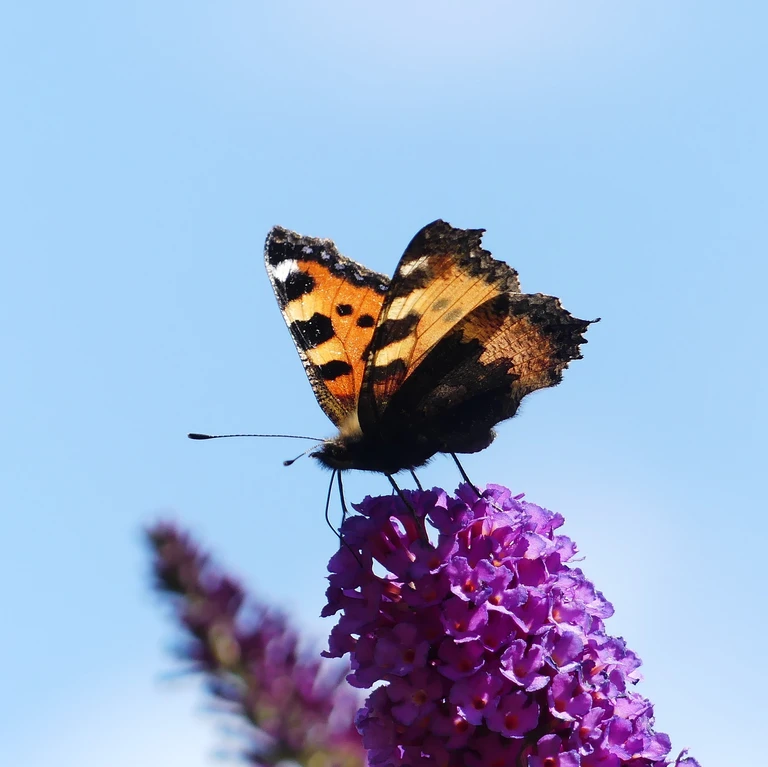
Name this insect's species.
Aglais urticae
